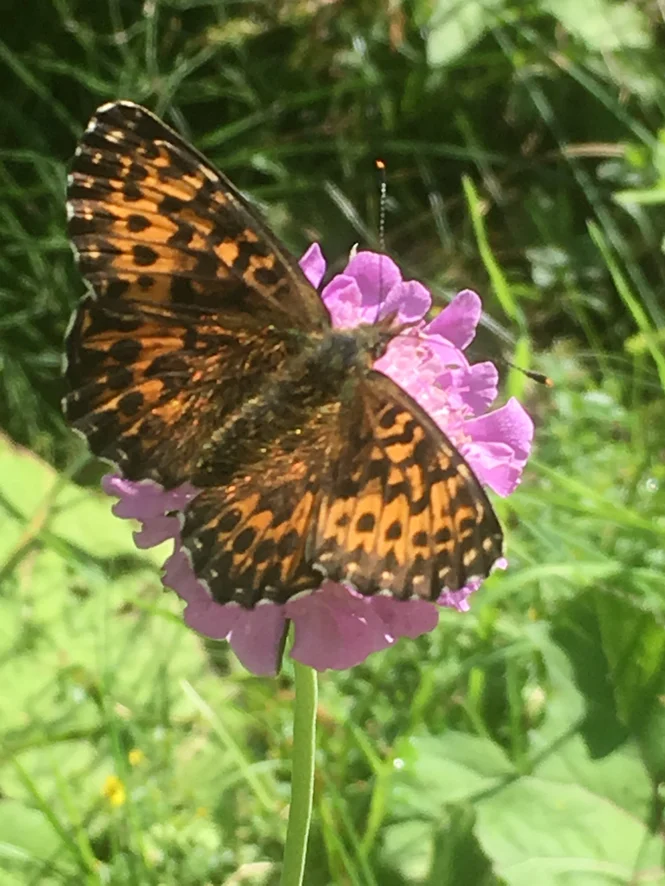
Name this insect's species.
Boloria titania
